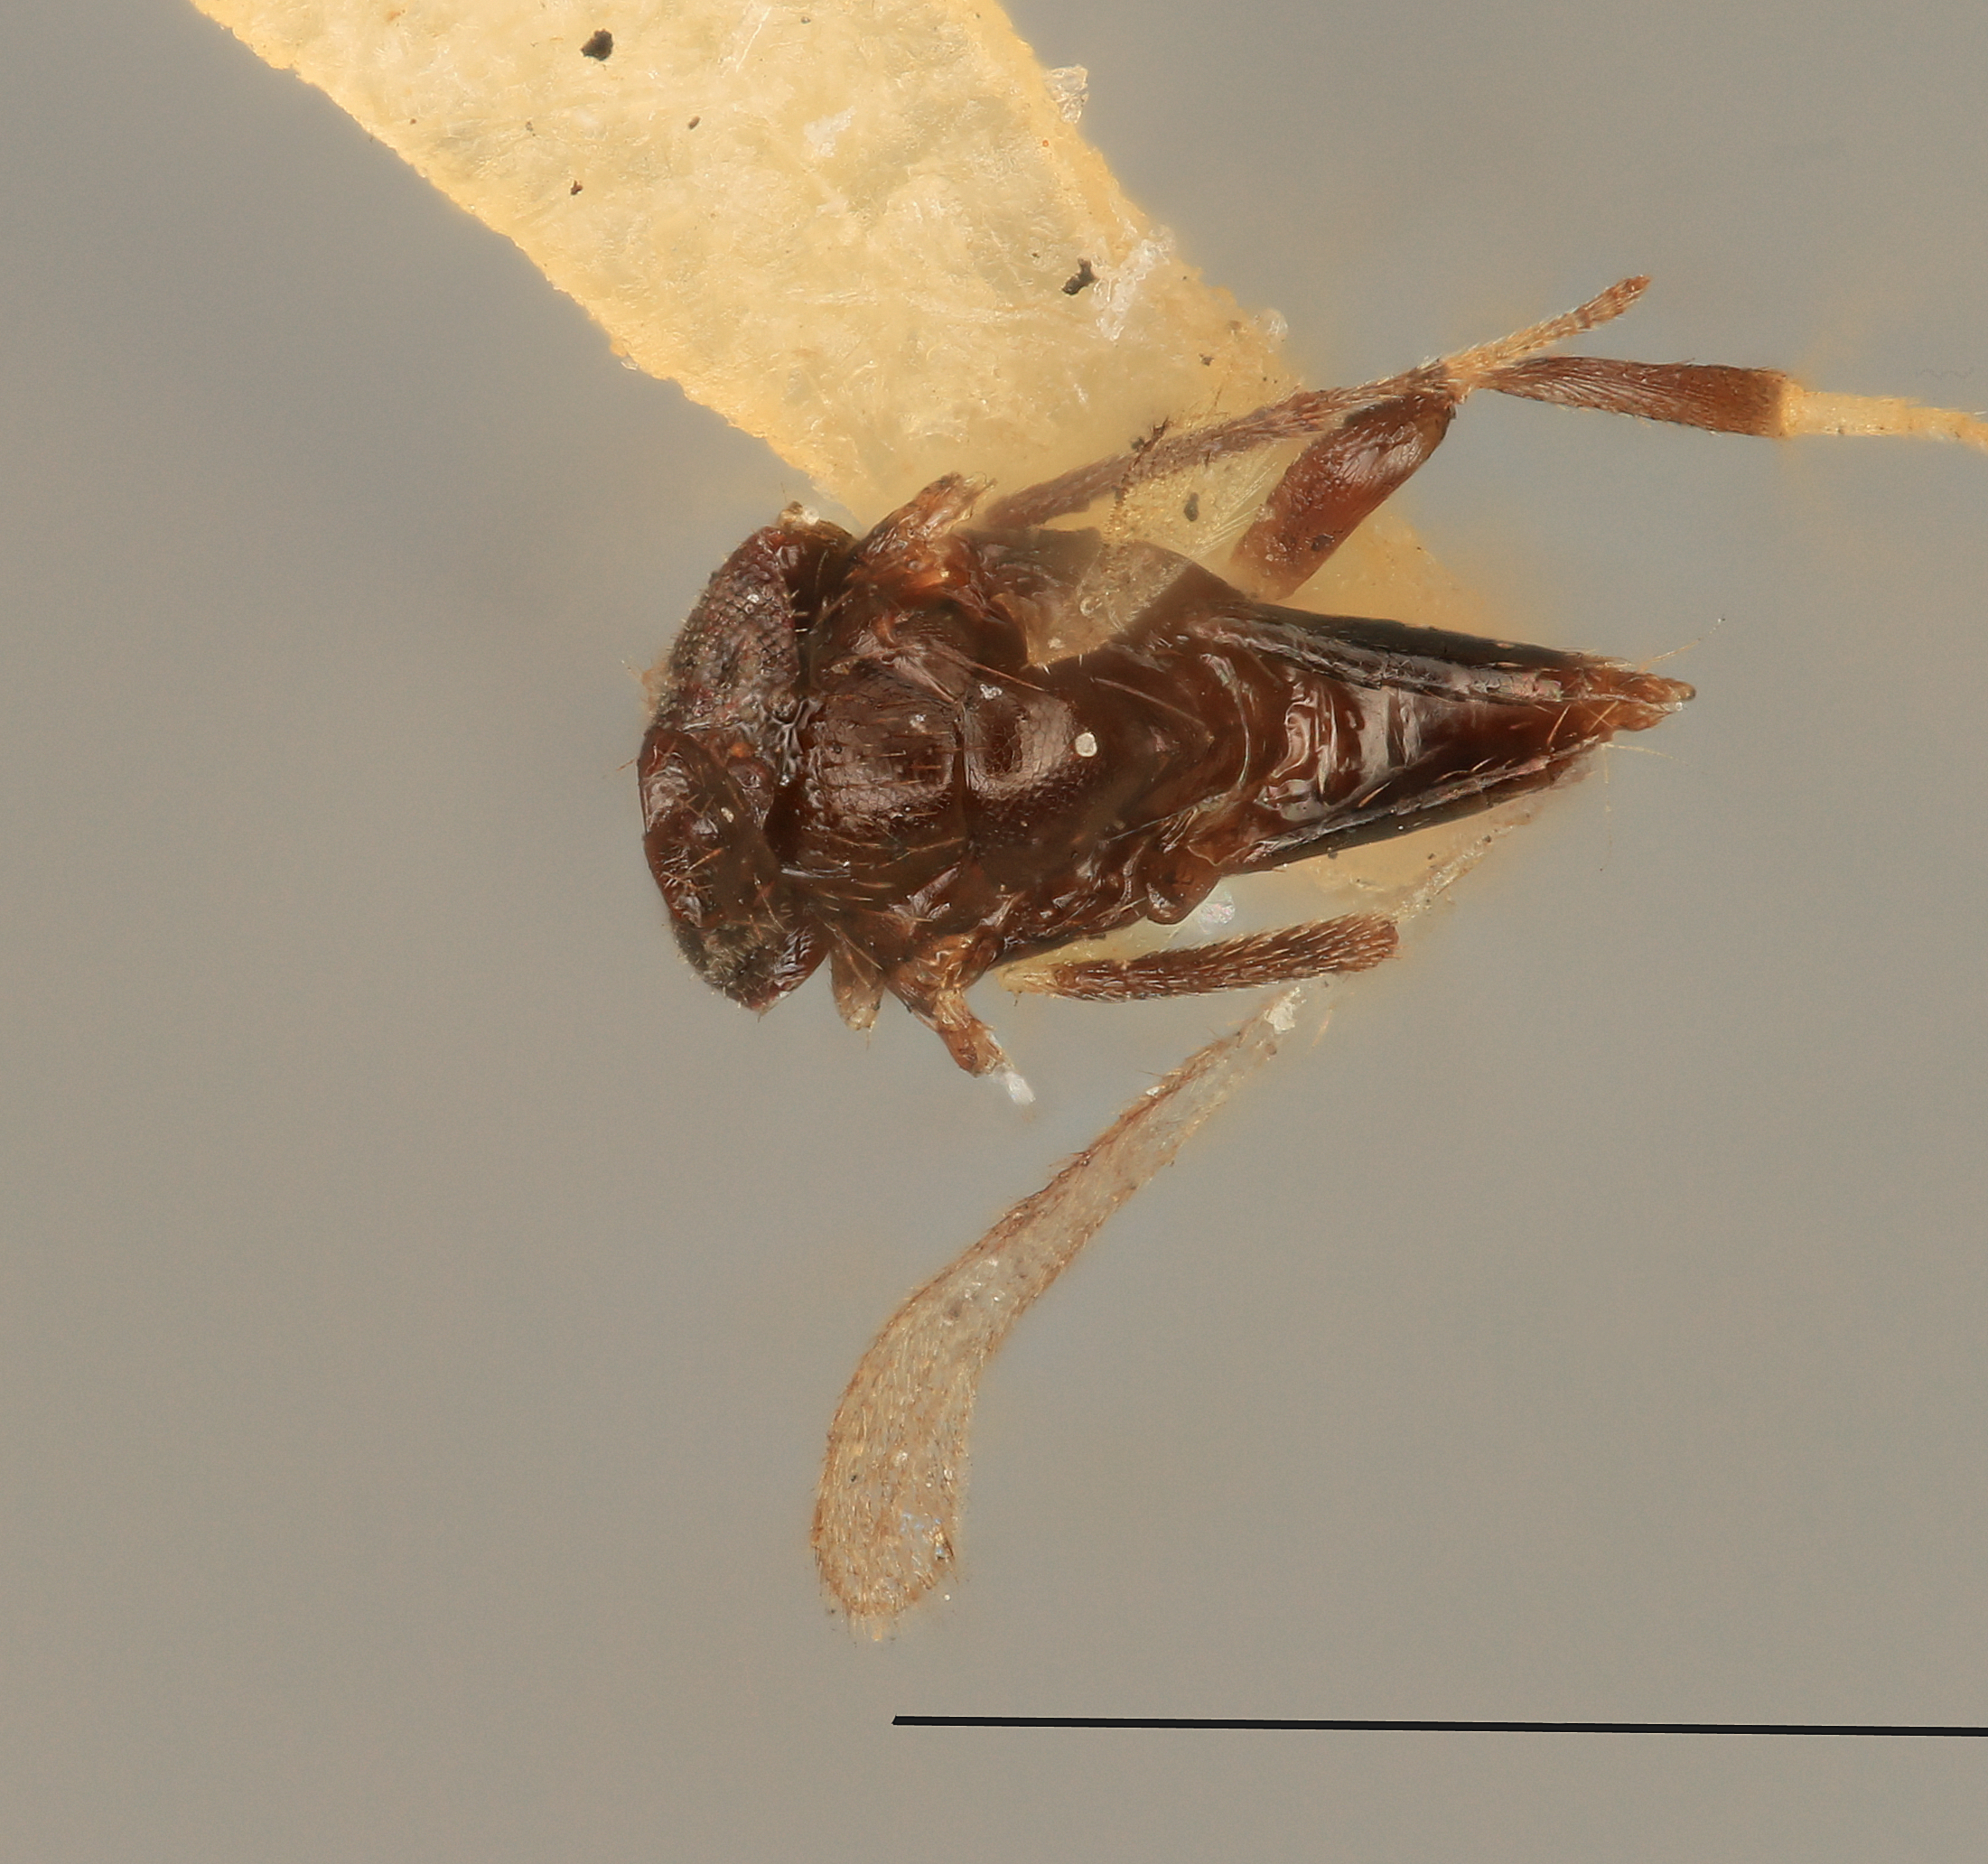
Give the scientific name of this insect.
Aphelinus sanborniae
